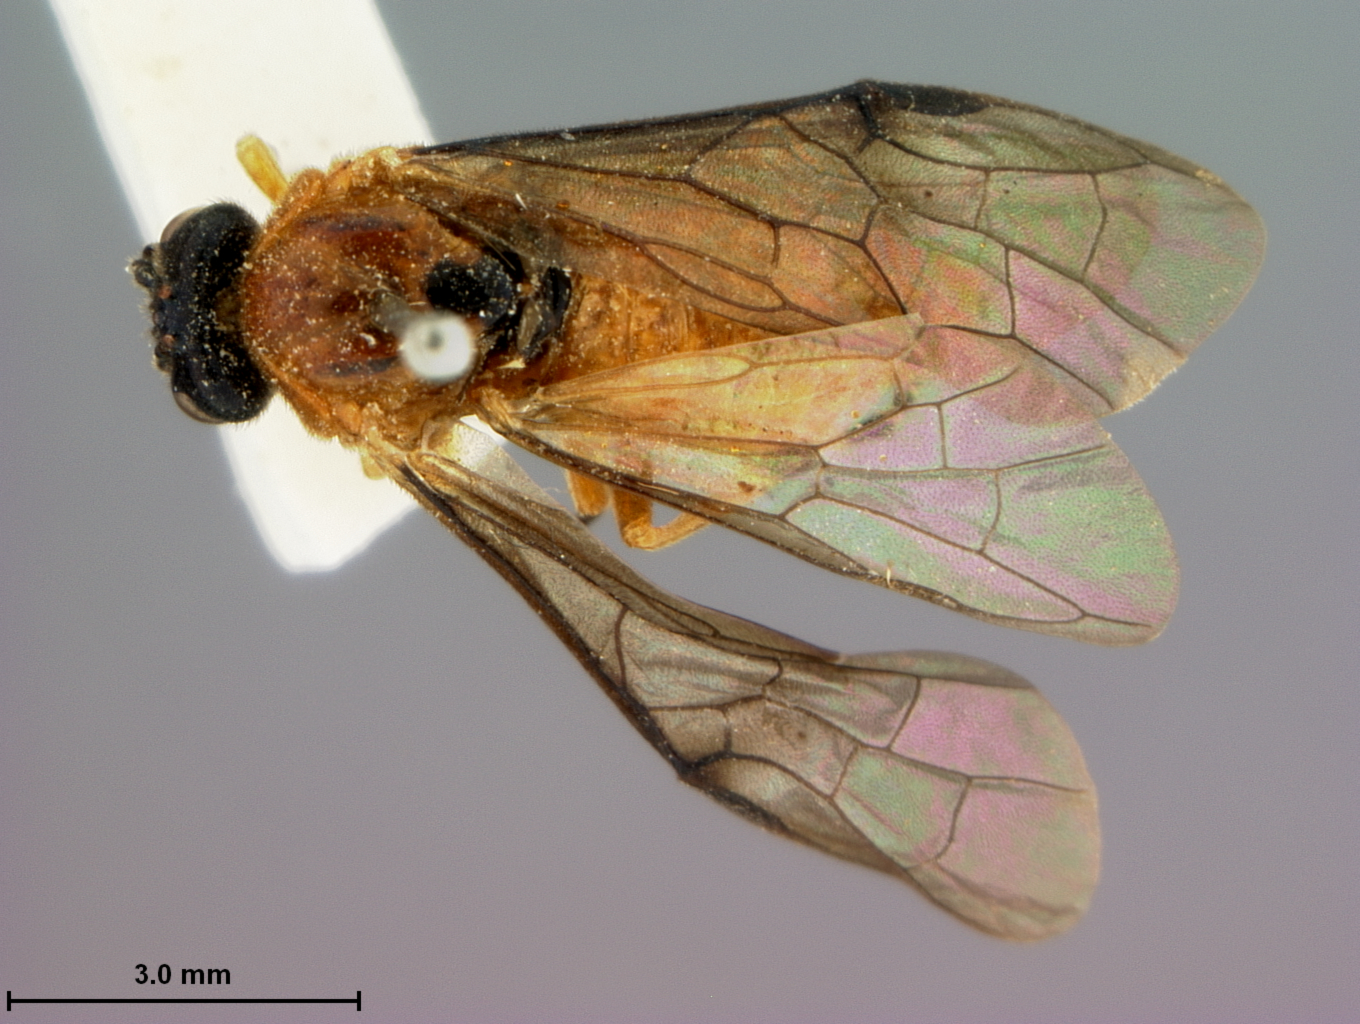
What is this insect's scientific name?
Arge annulitarsis
